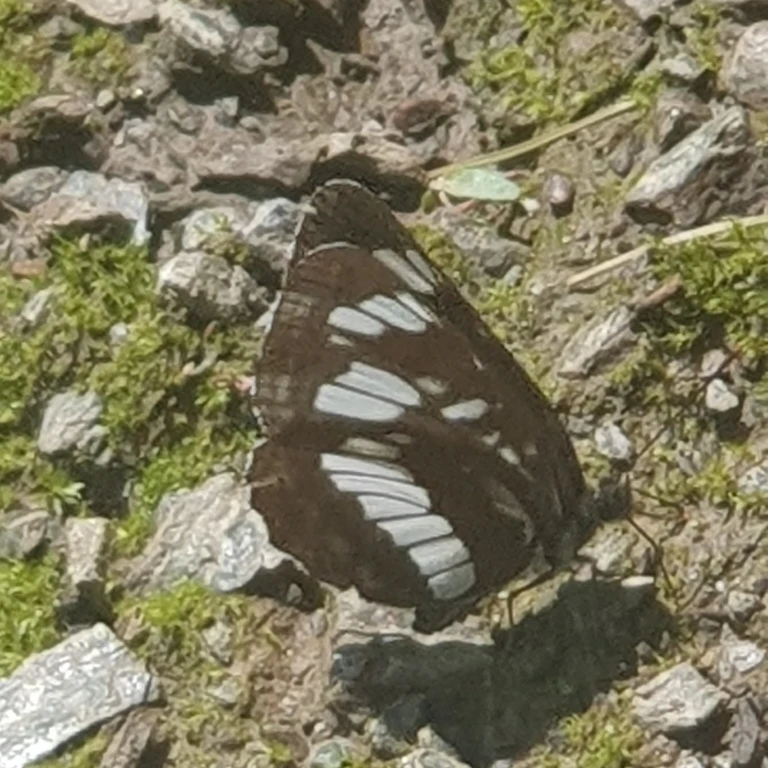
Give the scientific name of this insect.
Neptis rivularis
